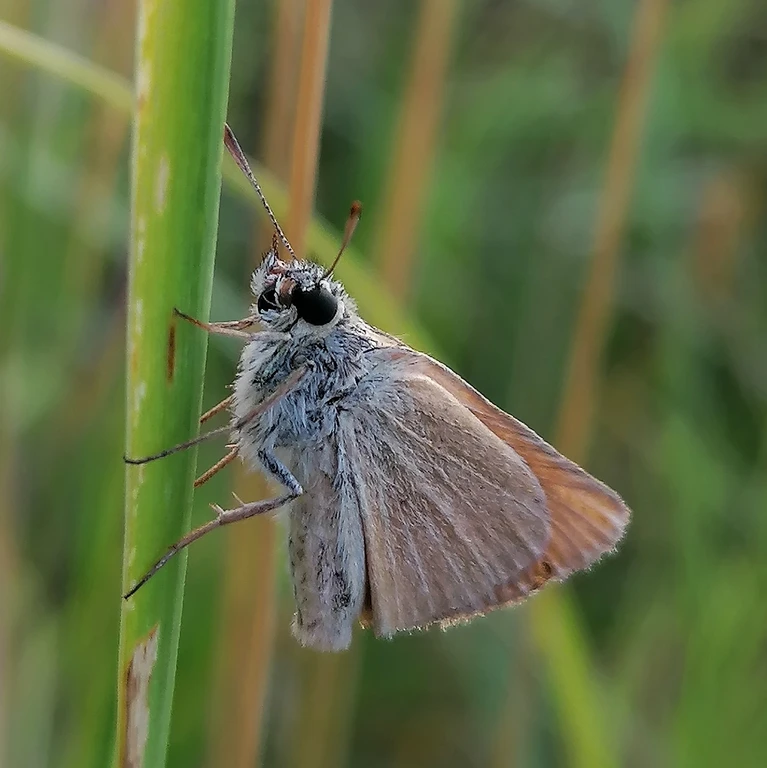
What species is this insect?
Thymelicus sylvestris
